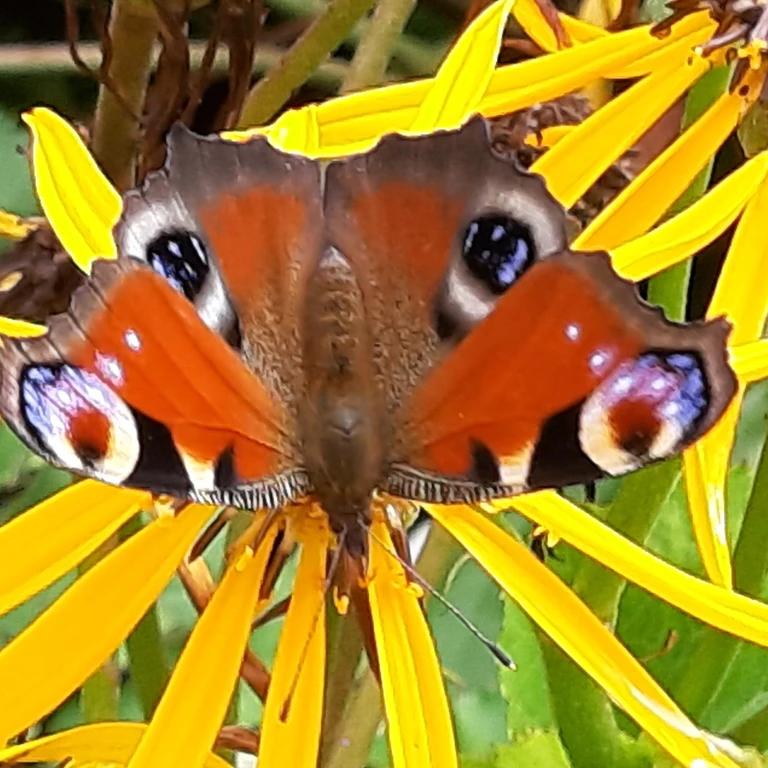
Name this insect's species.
Aglais io
